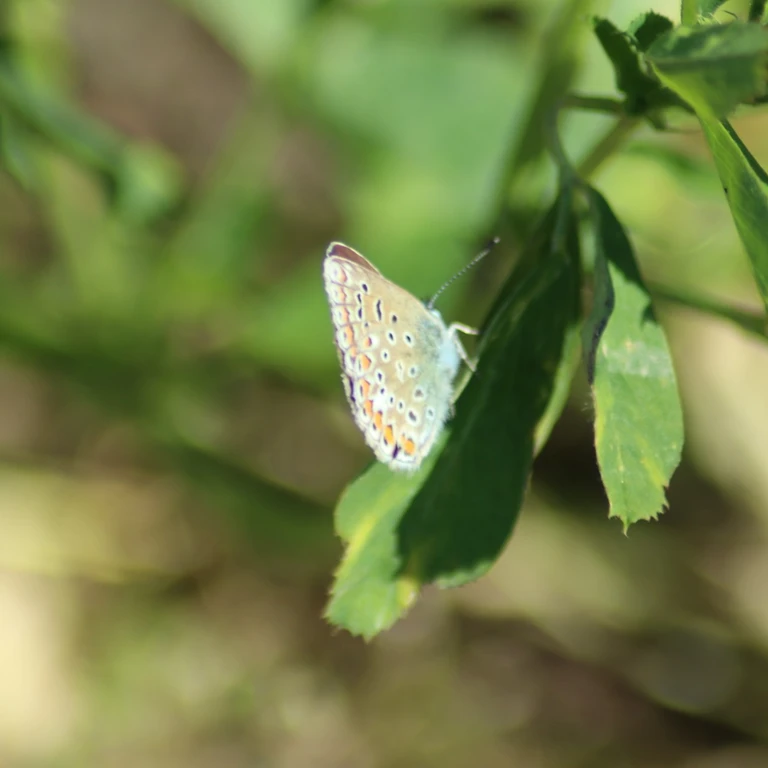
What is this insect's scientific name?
Polyommatus icarus
